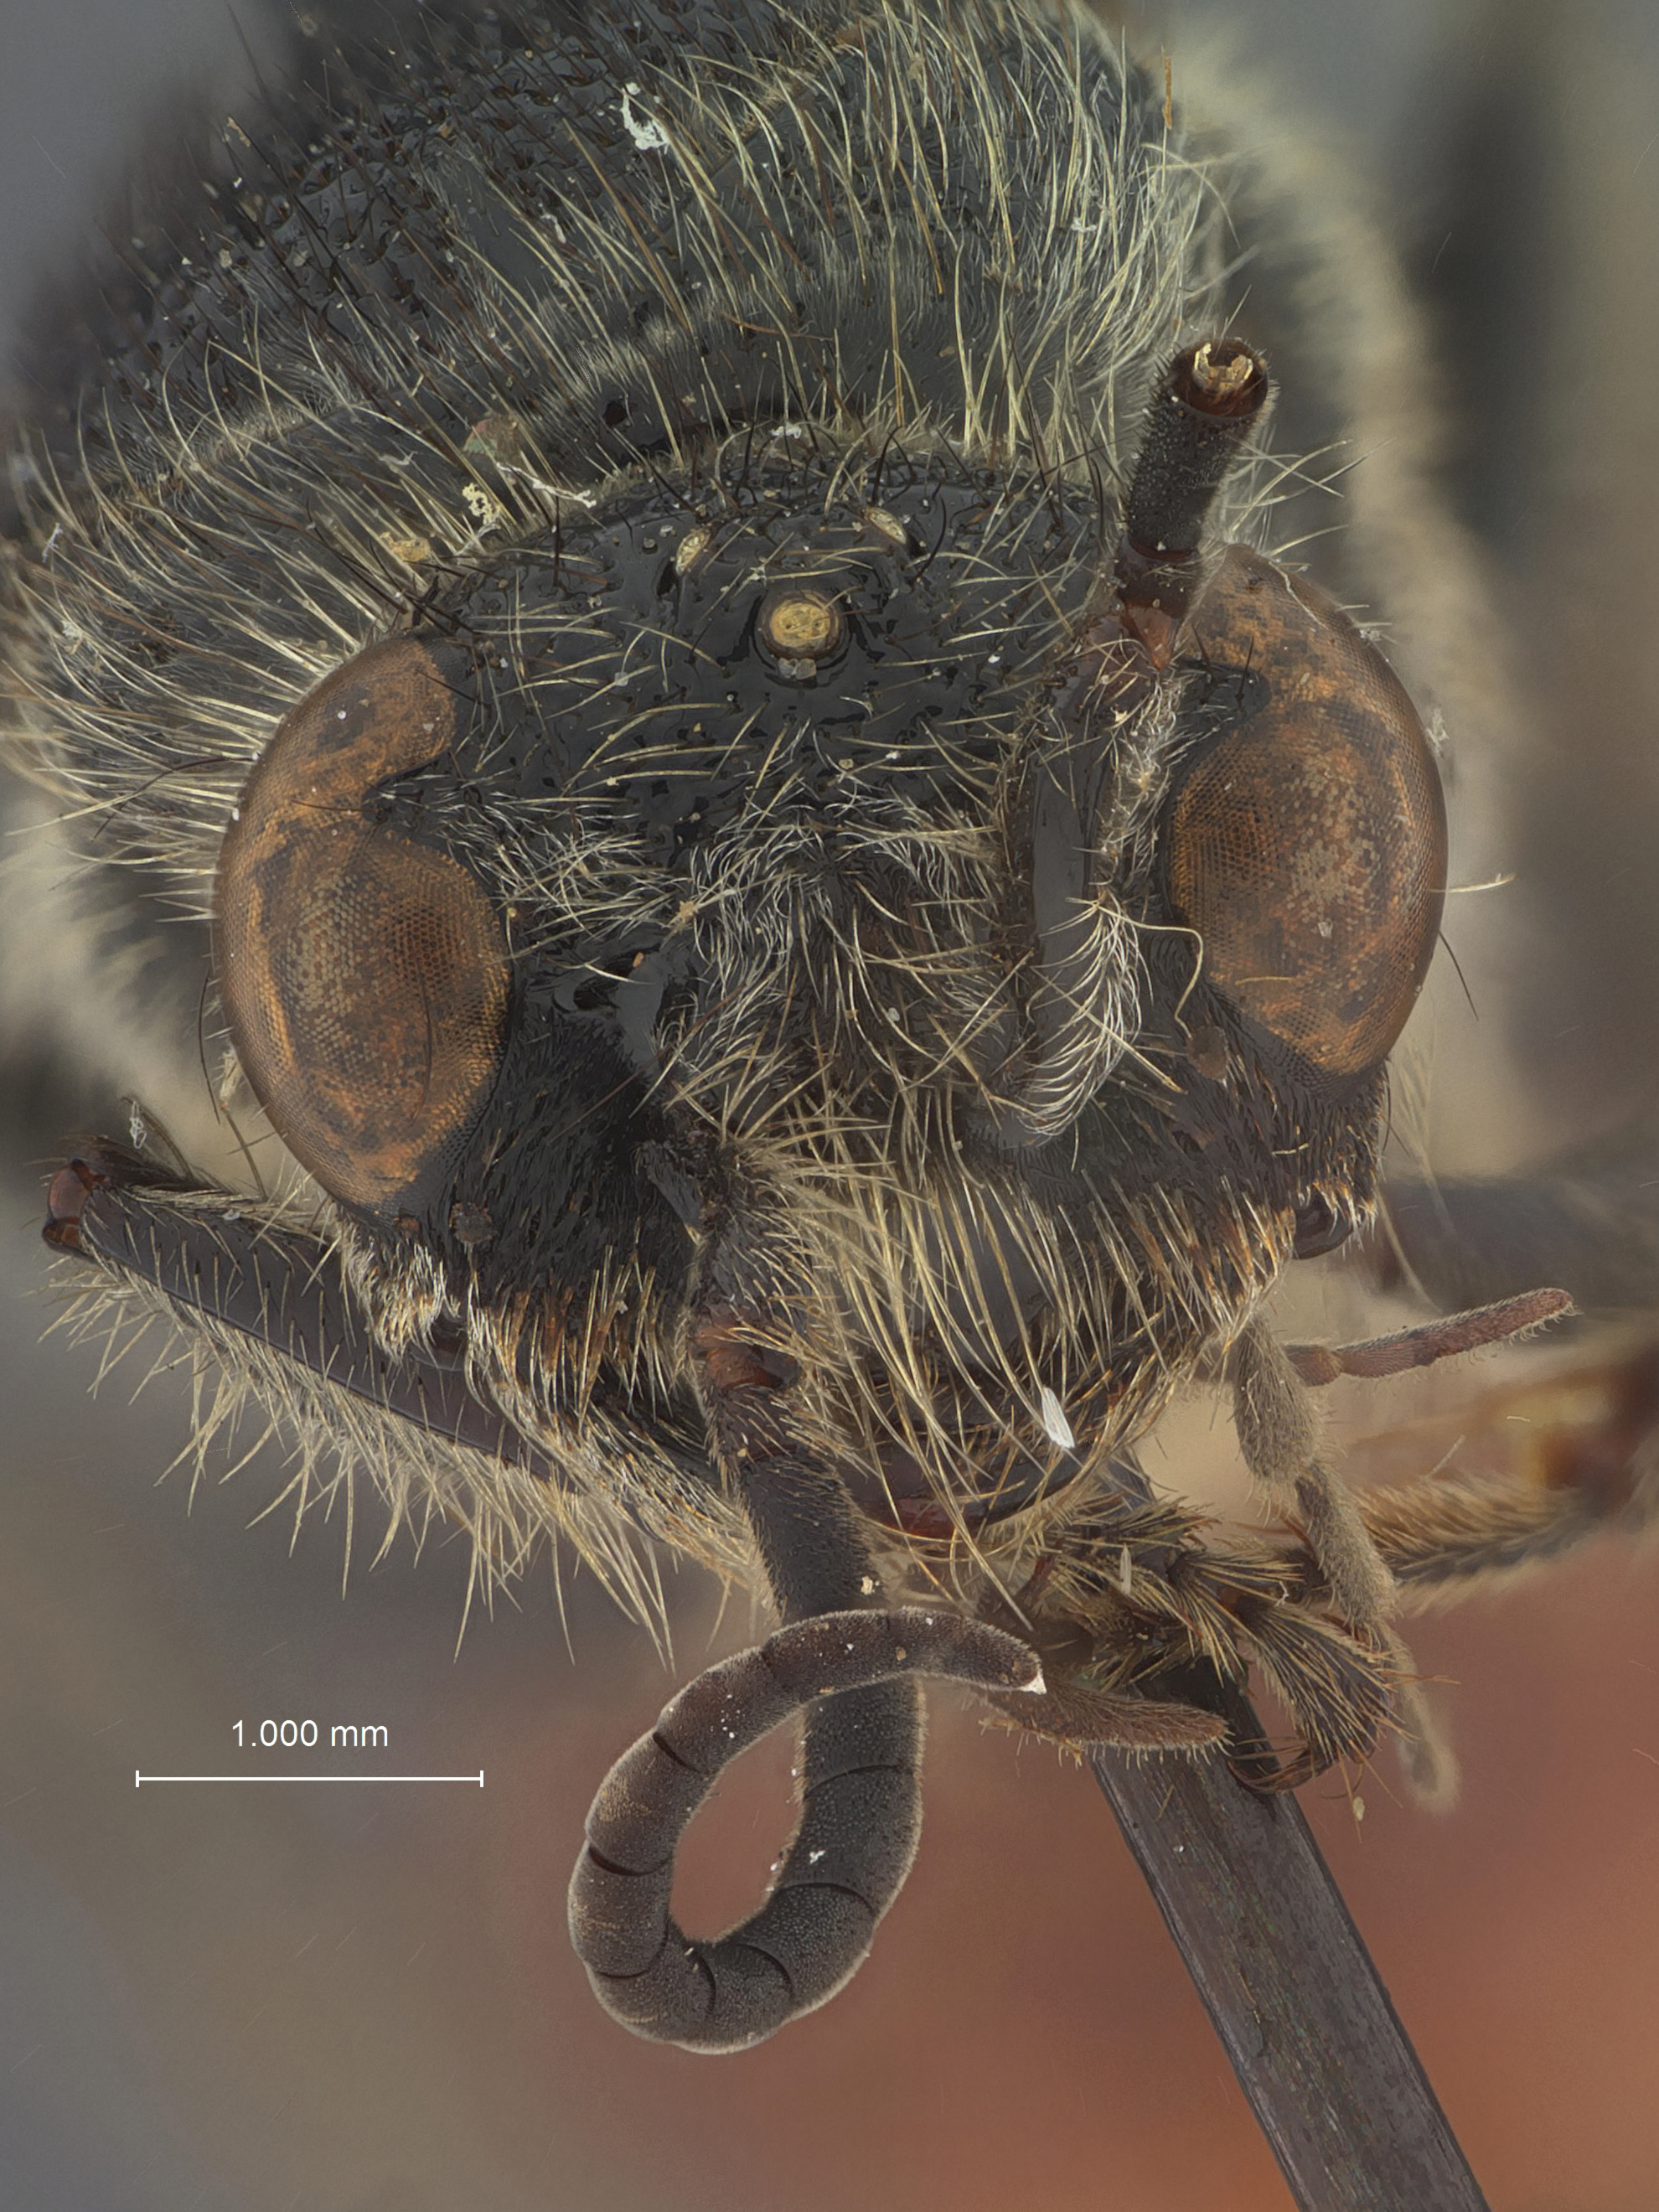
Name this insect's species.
Timulla bakeri
